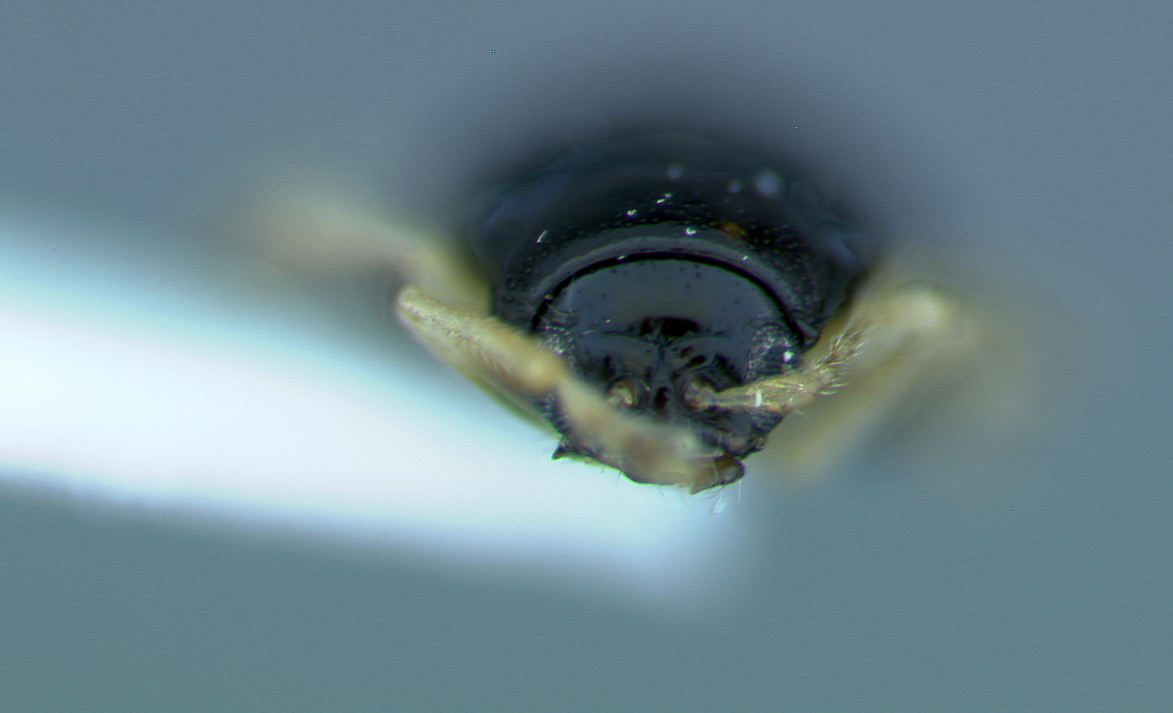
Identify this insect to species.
Calomicrus minutissmus
